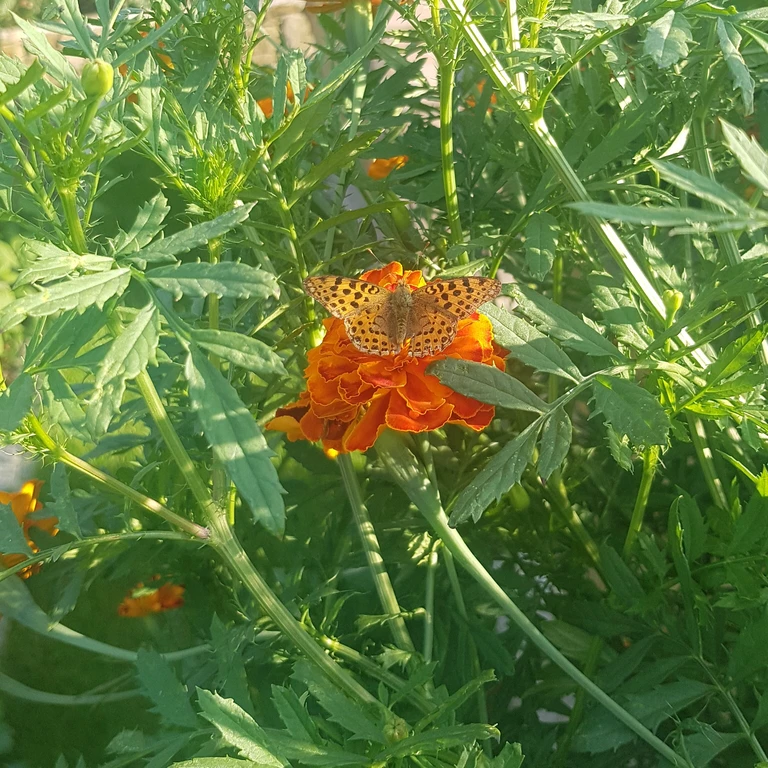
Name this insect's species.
Issoria lathonia
